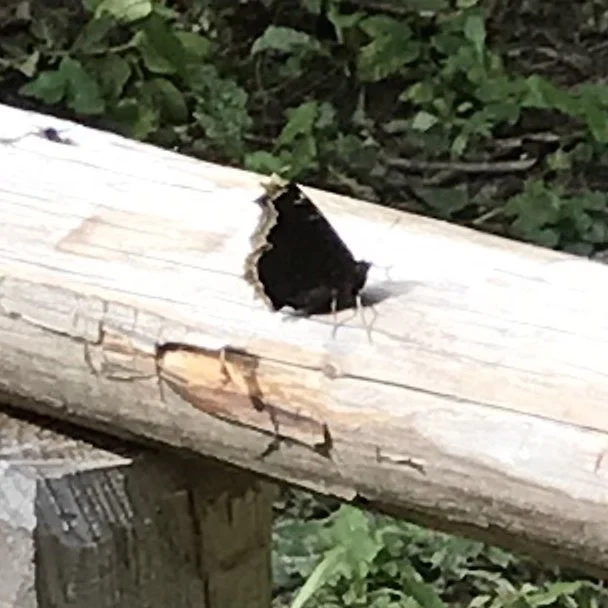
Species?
Nymphalis antiopa
